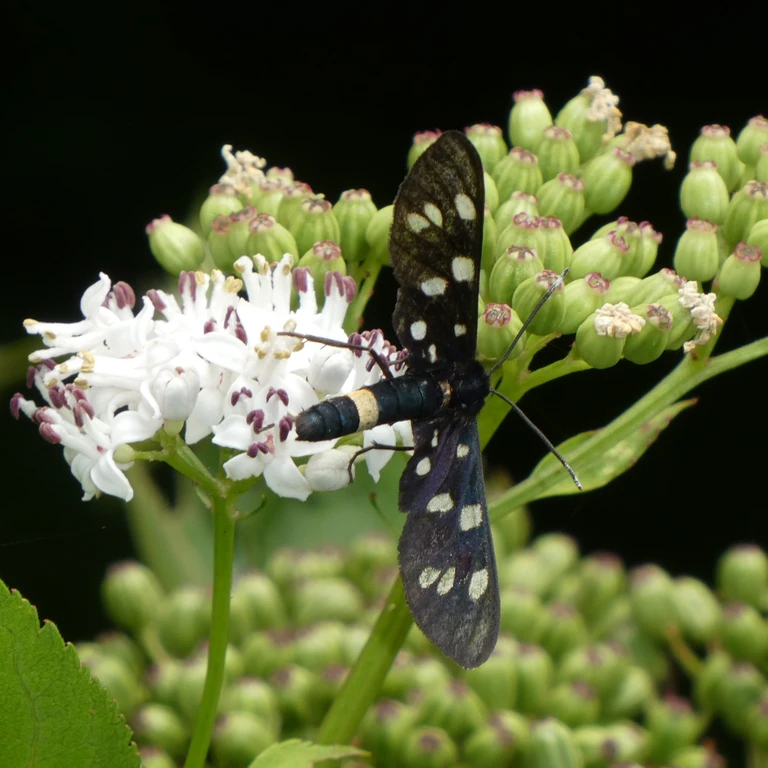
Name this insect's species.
Amata phegea
